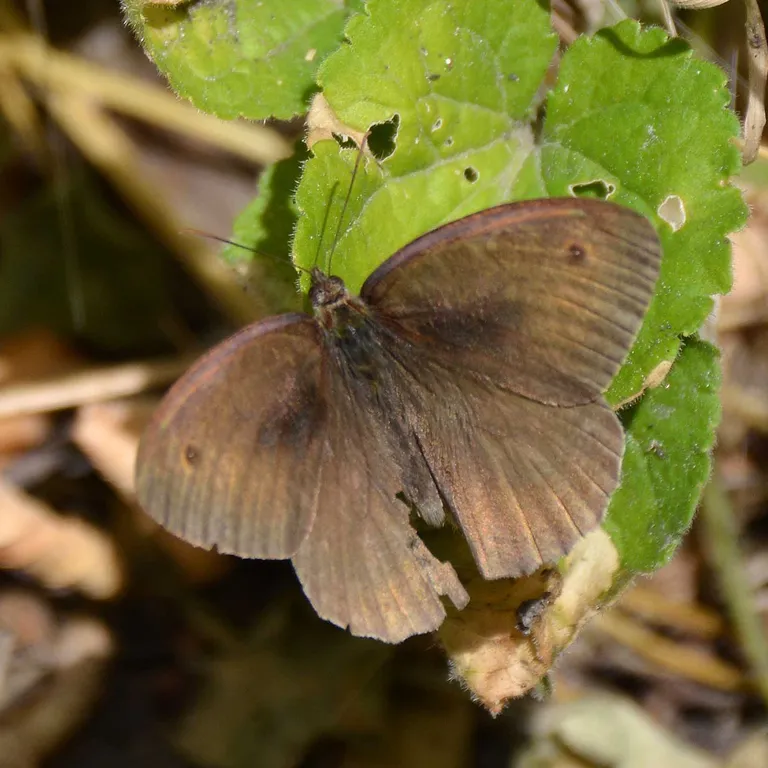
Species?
Maniola jurtina
